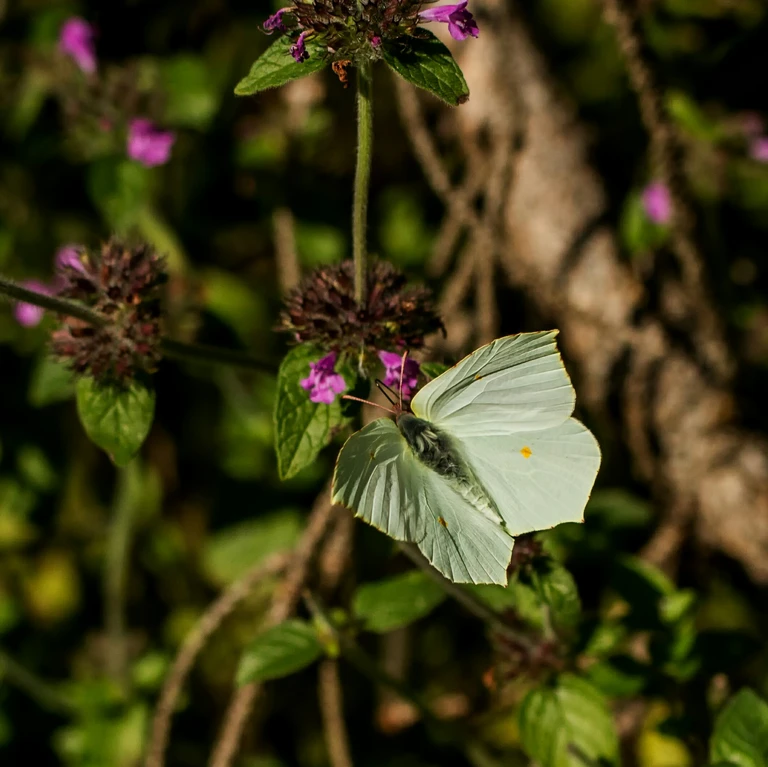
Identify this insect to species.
Gonepteryx rhamni
